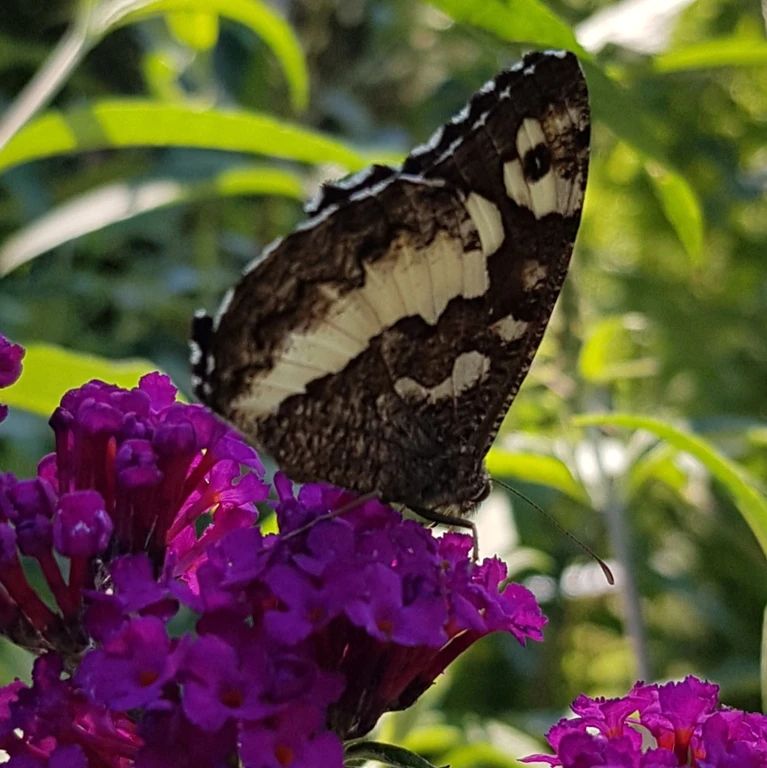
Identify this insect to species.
Brintesia circe
